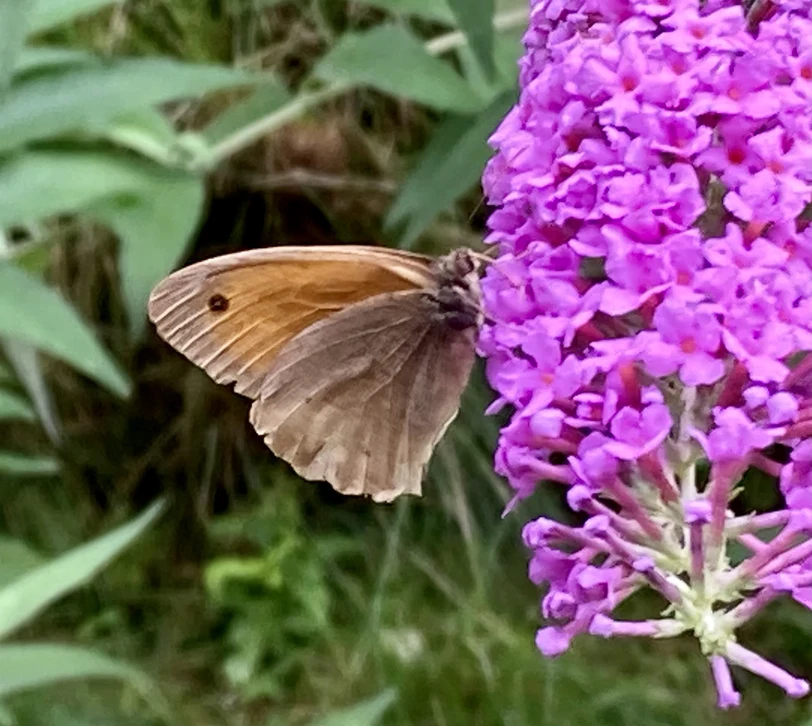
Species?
Maniola jurtina
